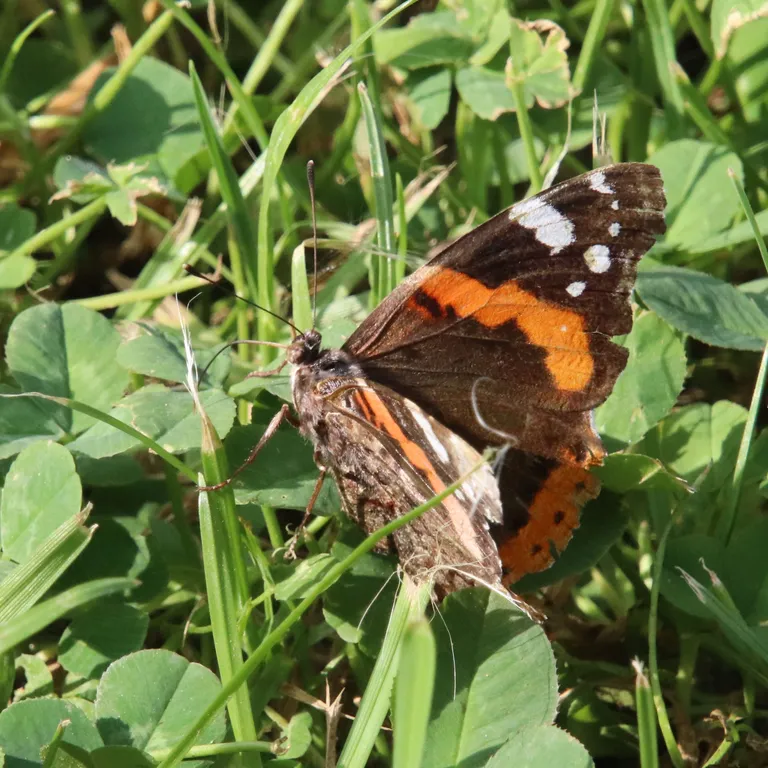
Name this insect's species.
Vanessa atalanta
